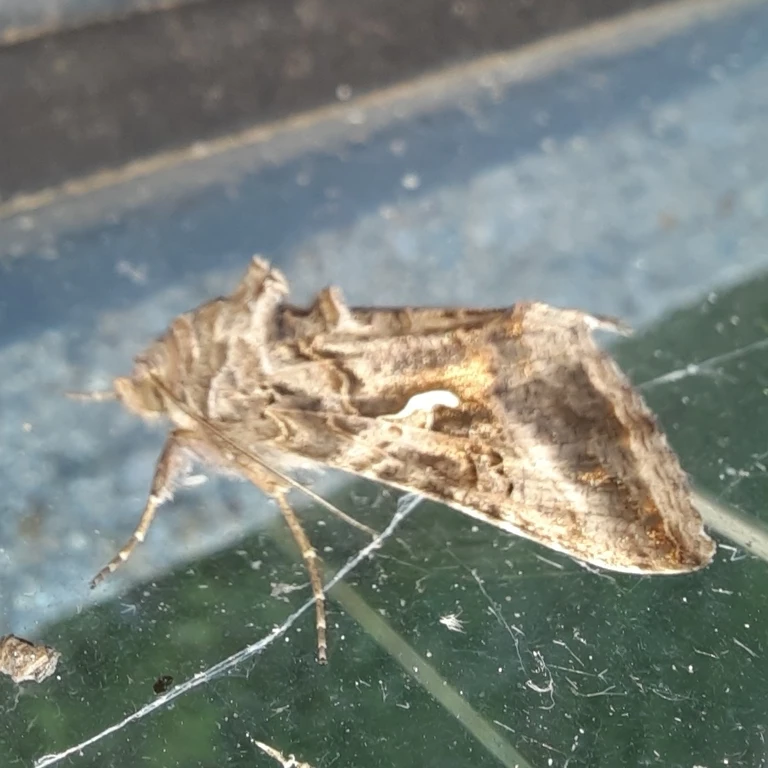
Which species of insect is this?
Autographa gamma
